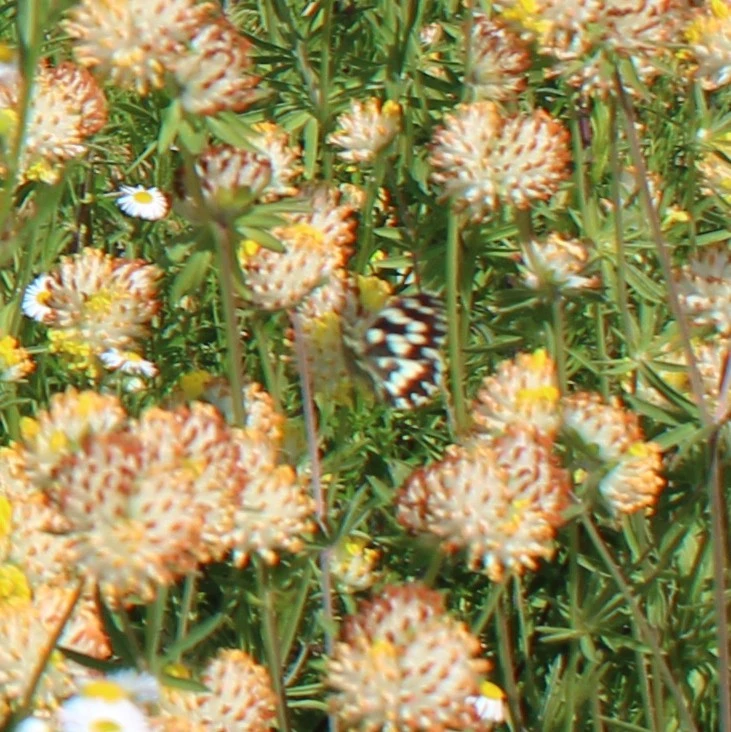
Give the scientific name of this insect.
Melanargia galathea
